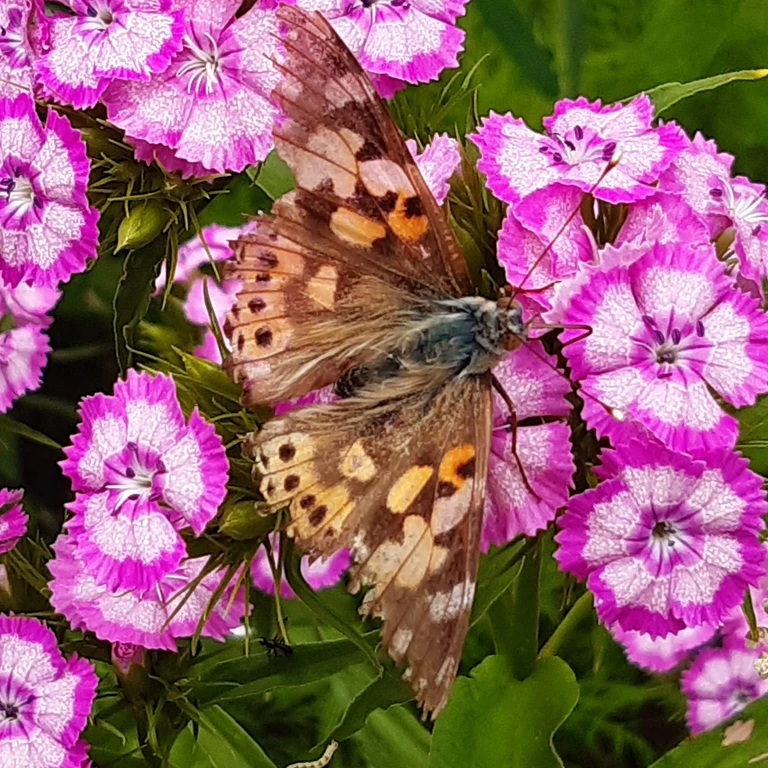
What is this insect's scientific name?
Vanessa cardui
